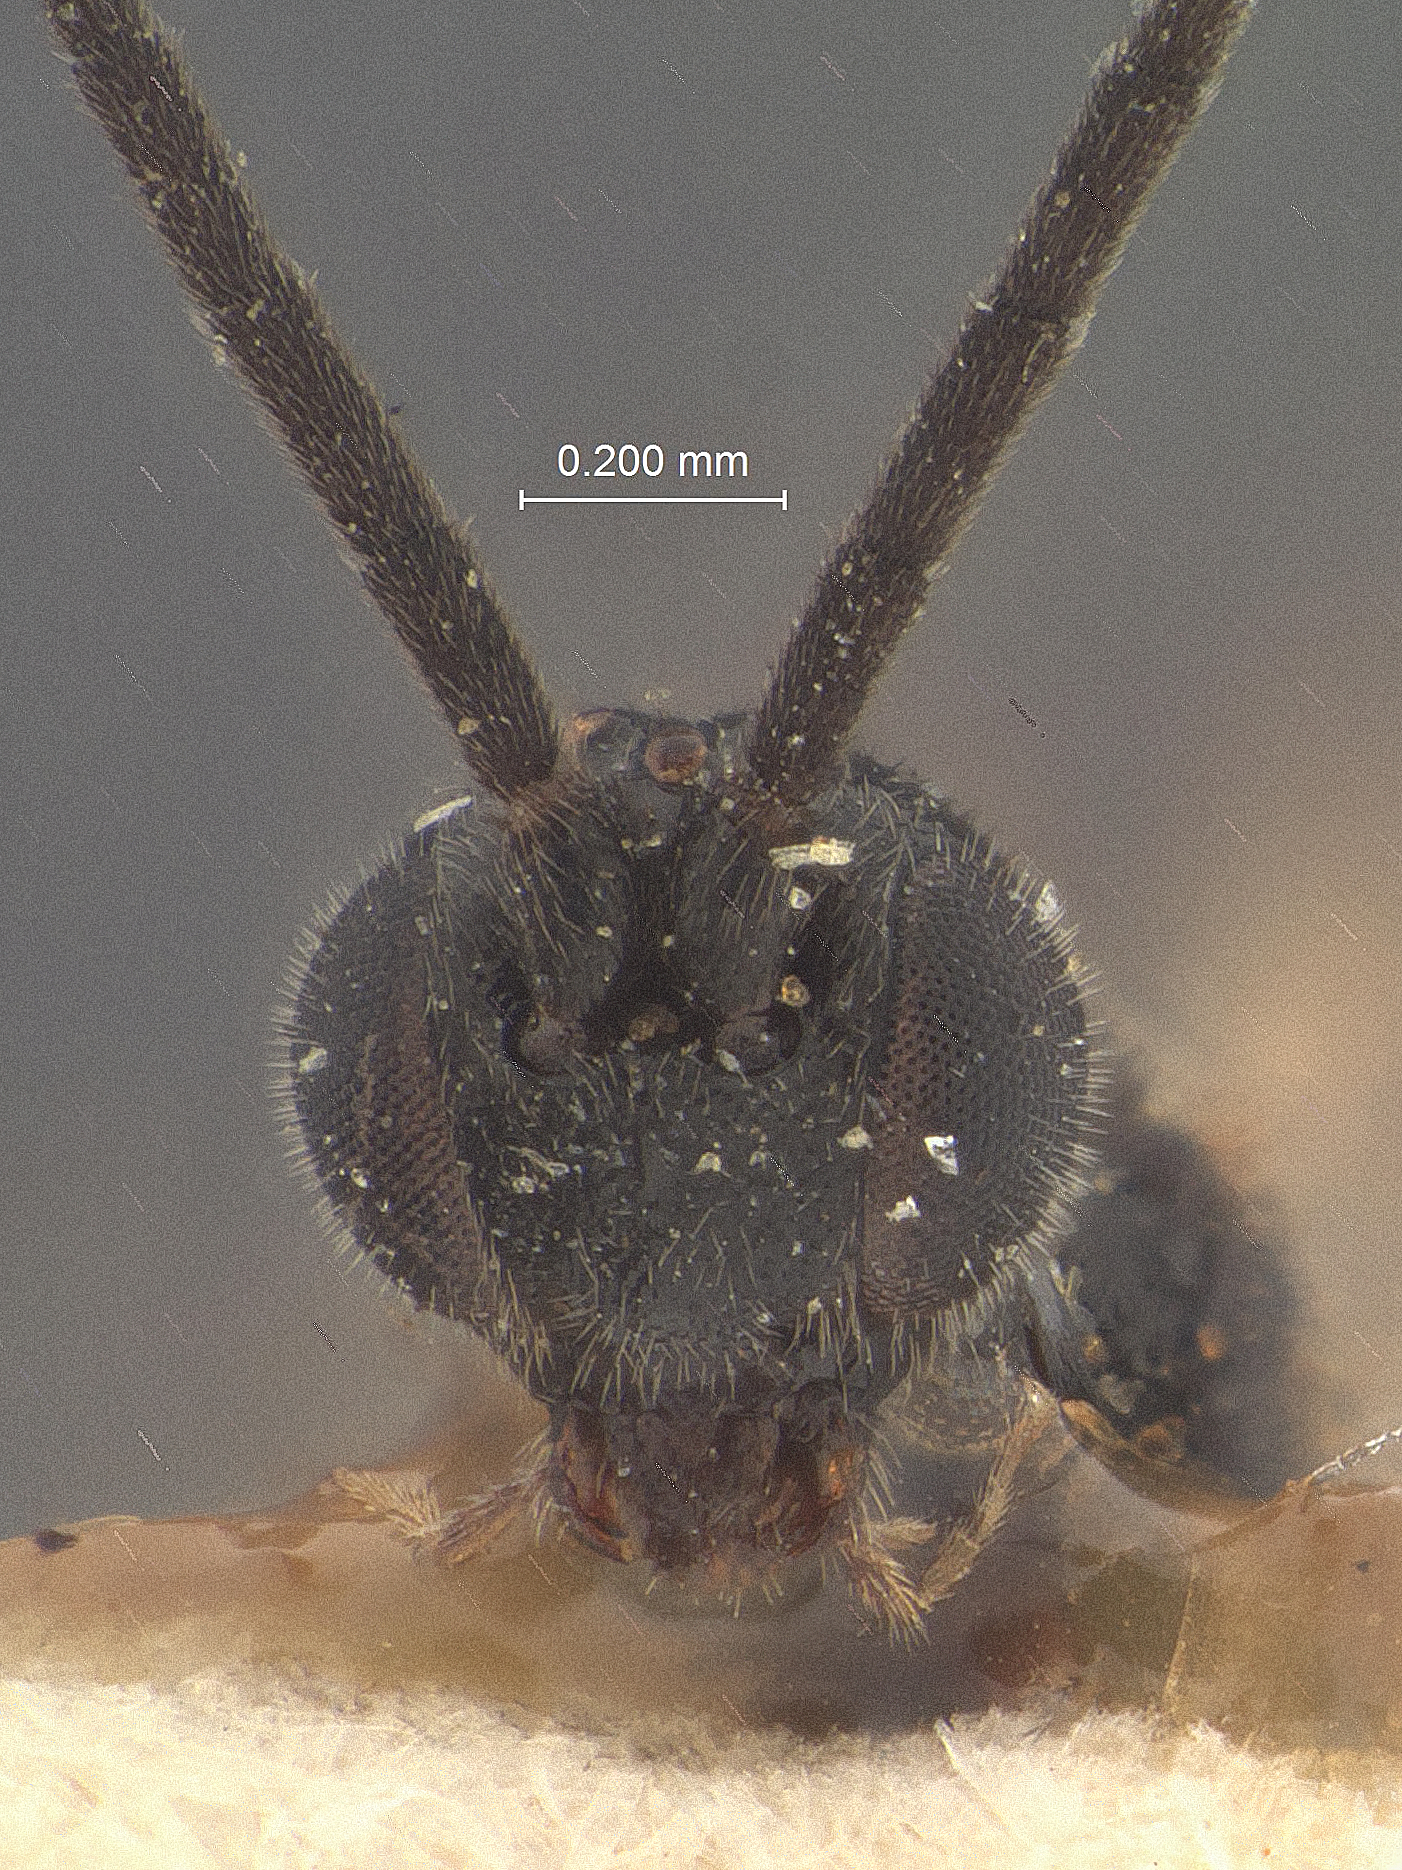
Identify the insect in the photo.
Pholetesor rhygoplitoides
